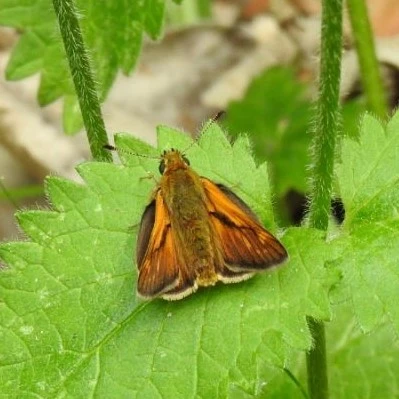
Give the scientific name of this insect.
Ochlodes sylvanus (also Ochlodes venata)
